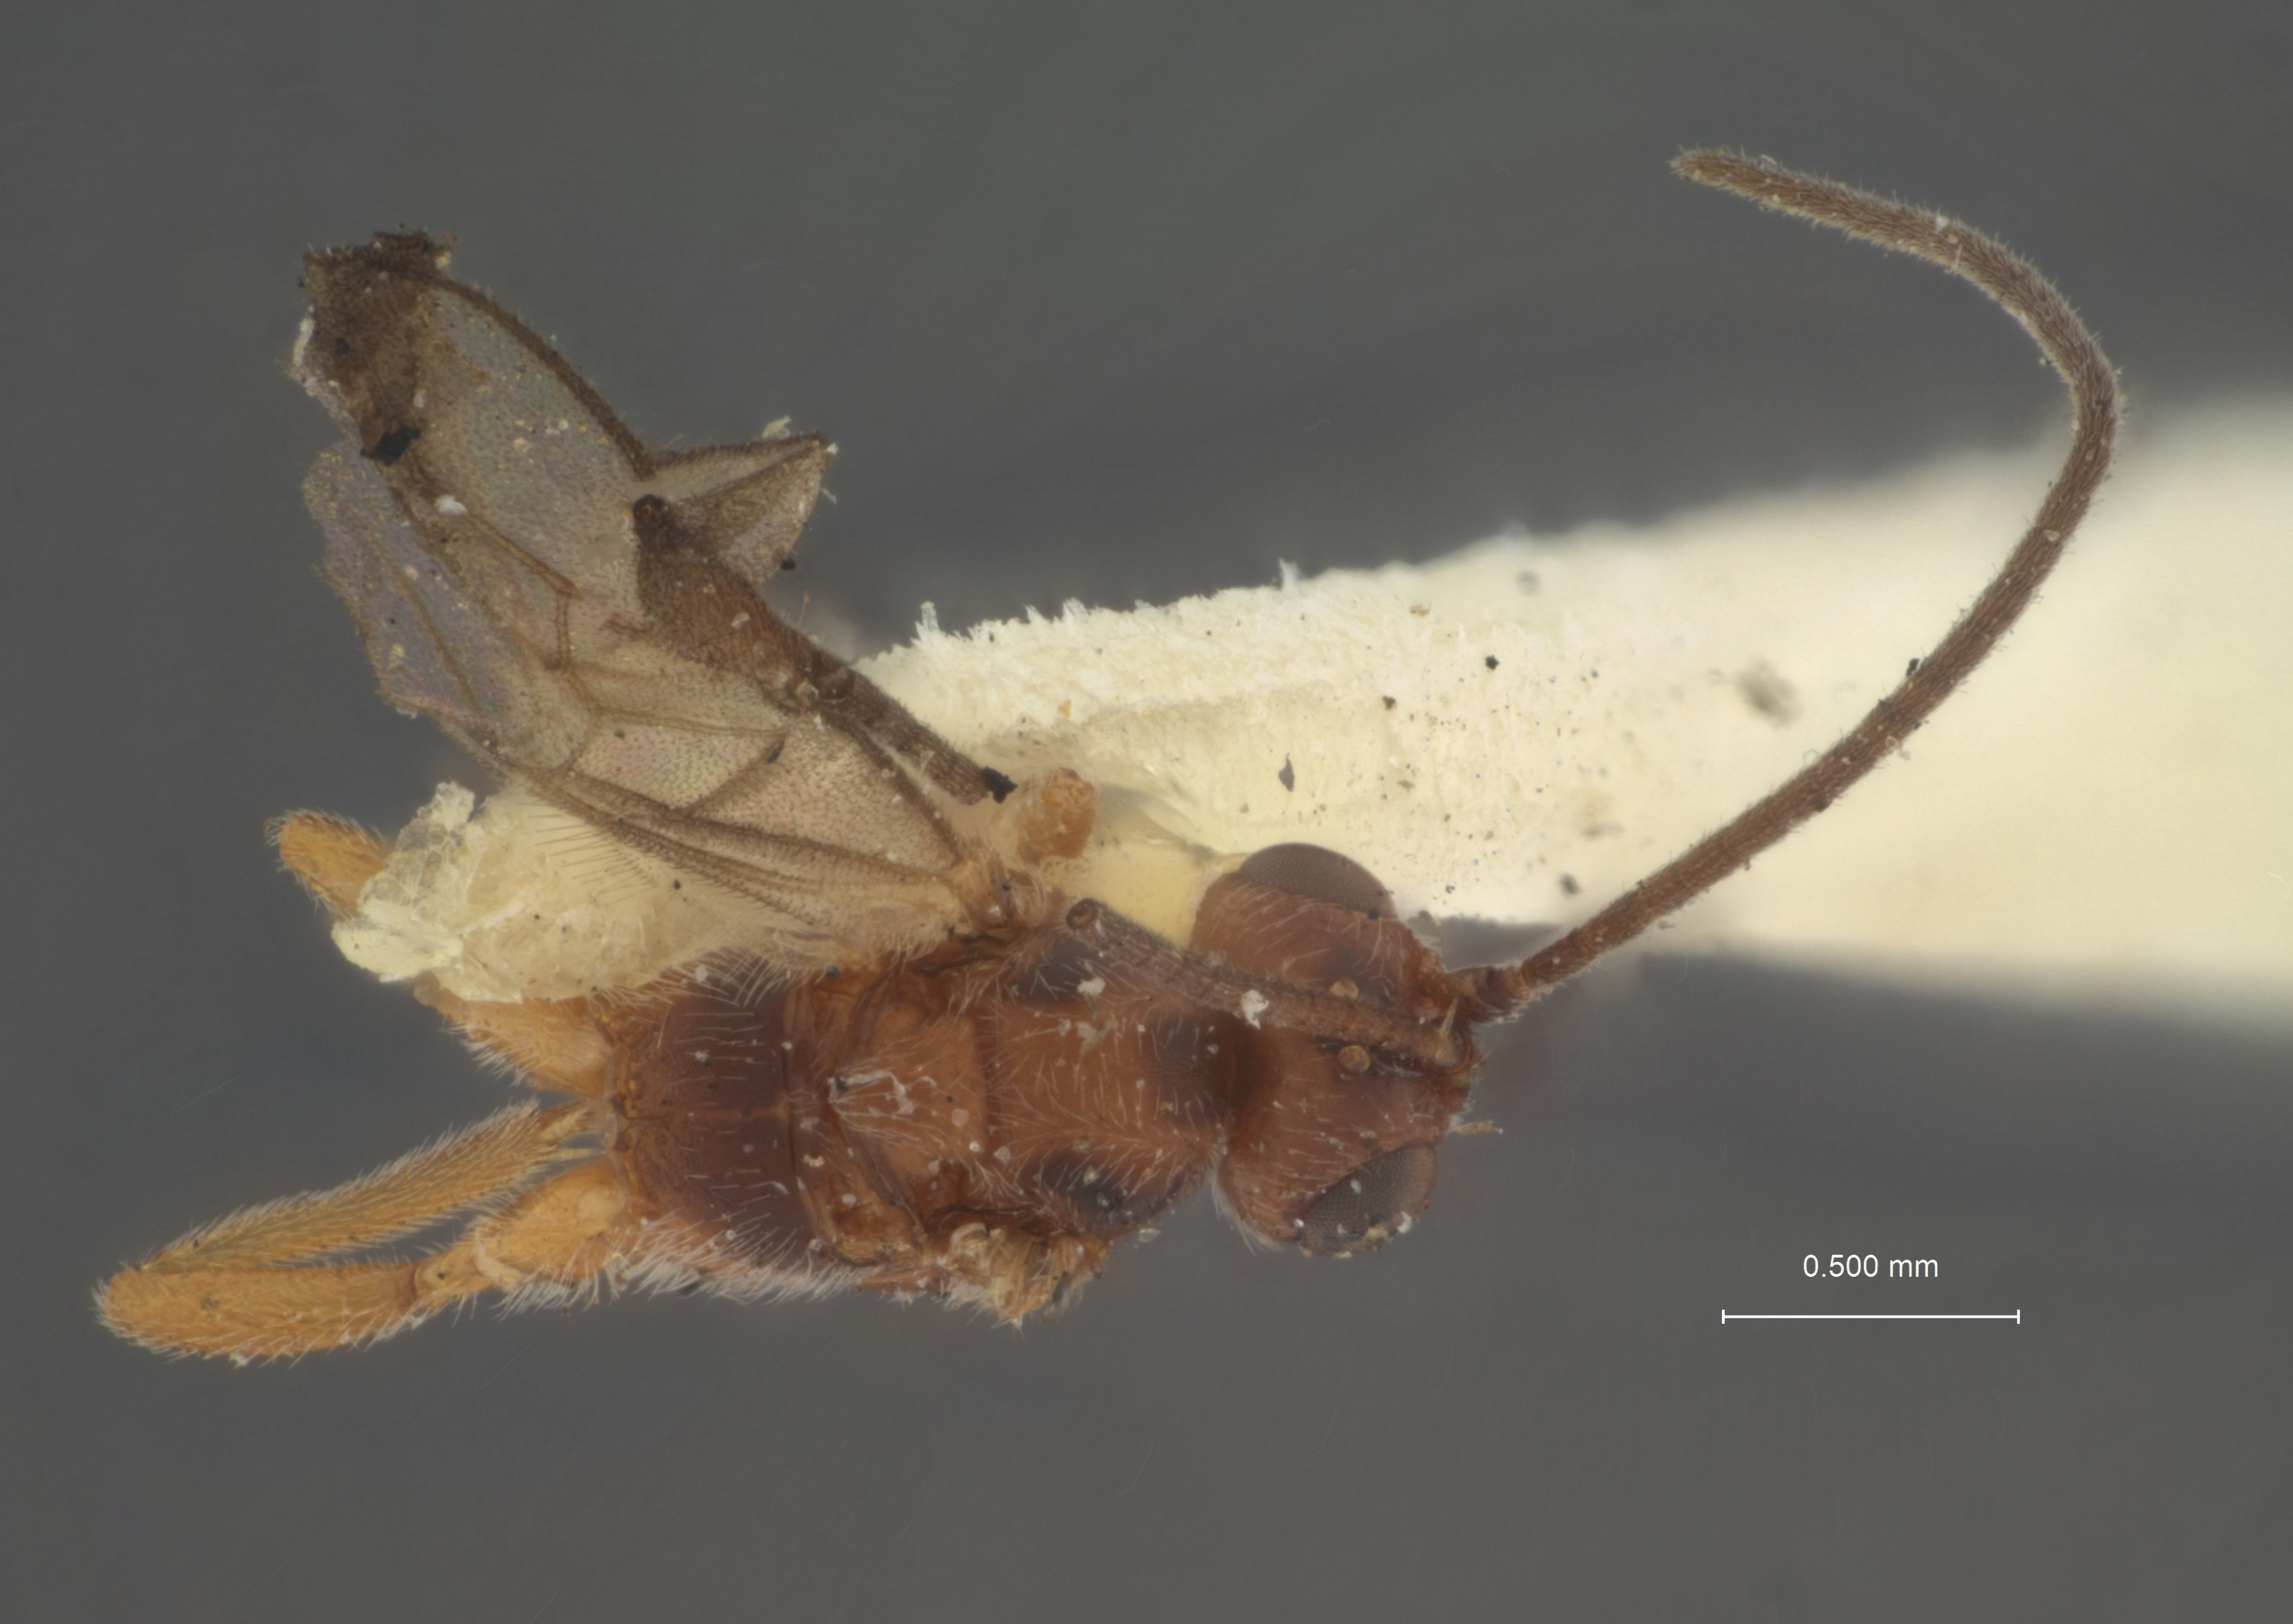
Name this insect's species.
Microbracon quinnipiacorum
